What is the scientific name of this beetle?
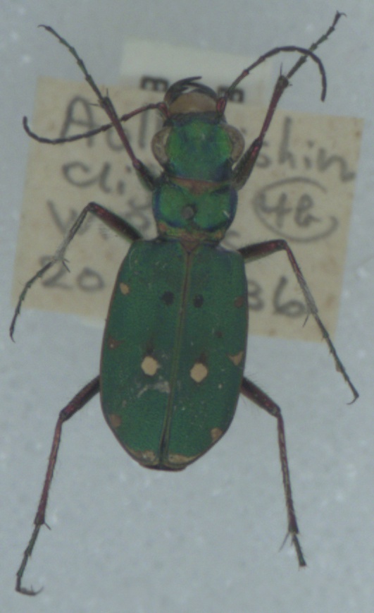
Cicindela campestris
